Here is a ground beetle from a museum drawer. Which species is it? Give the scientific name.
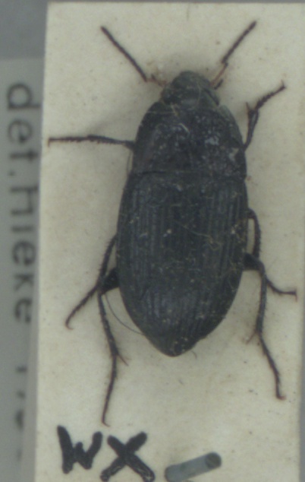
Amara eurynota
